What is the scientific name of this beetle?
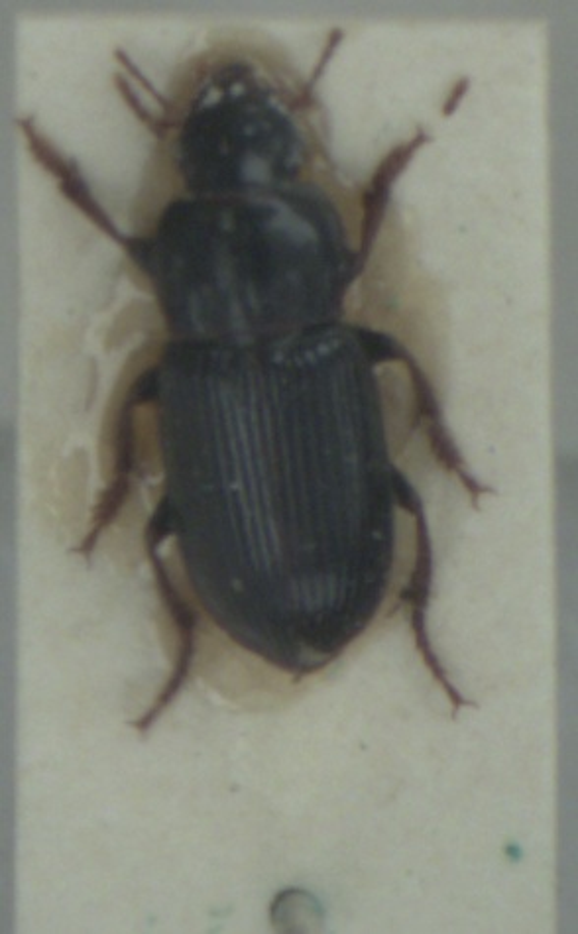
Harpalus attenuatus
